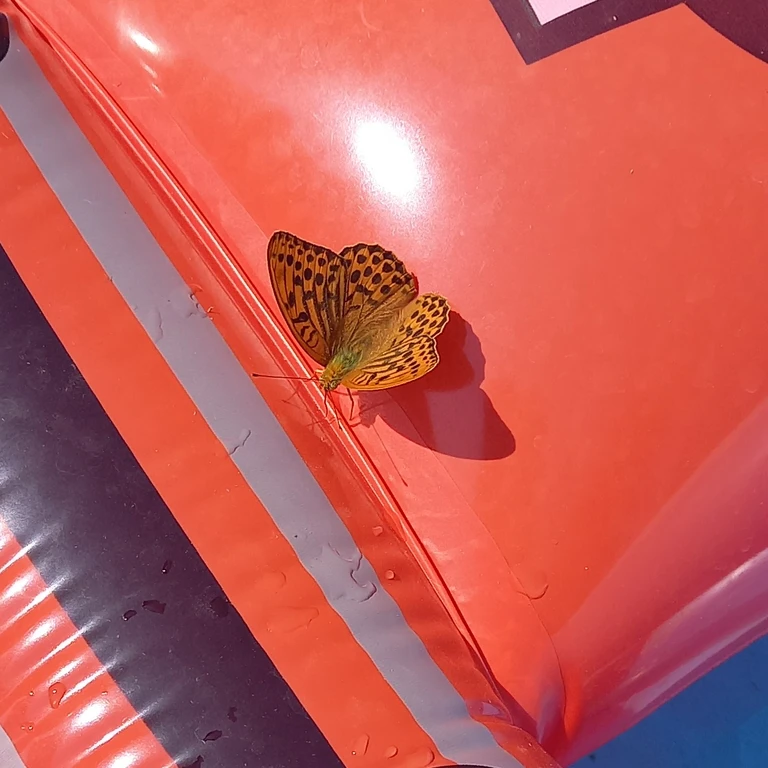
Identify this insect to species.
Argynnis paphia
